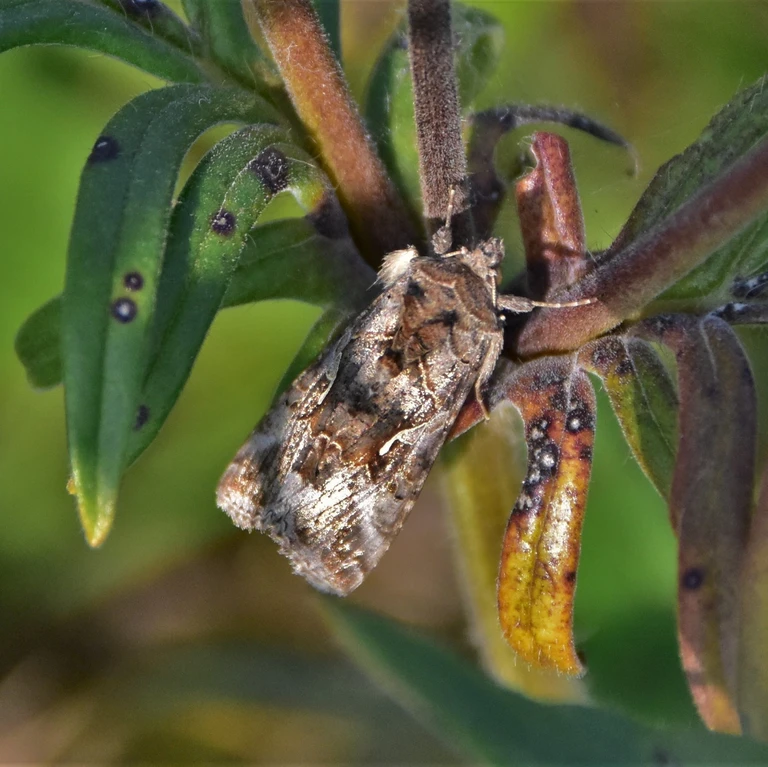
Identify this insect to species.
Autographa gamma
